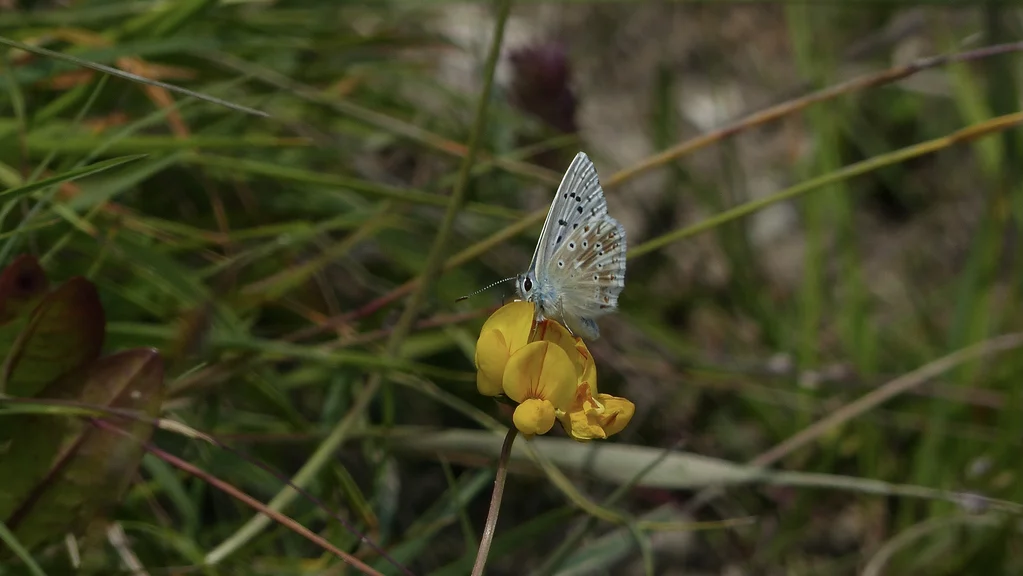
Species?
Lysandra coridon
